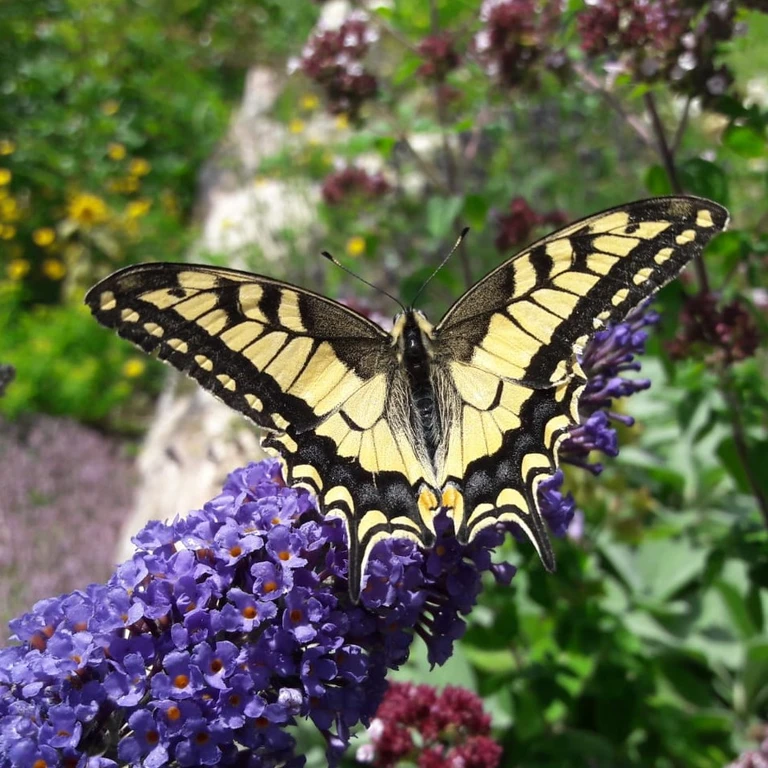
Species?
Papilio machaon
